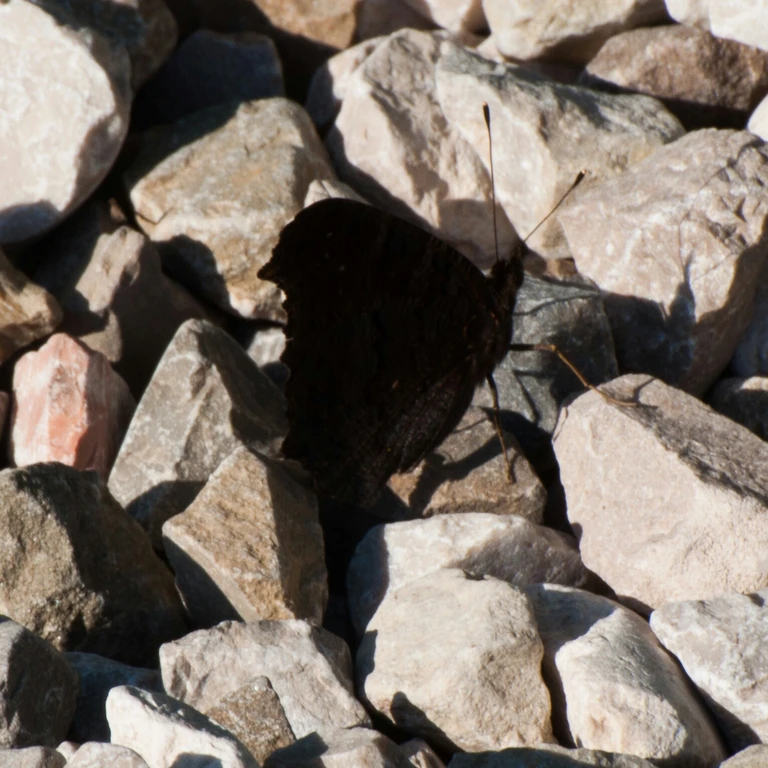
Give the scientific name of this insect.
Aglais io
